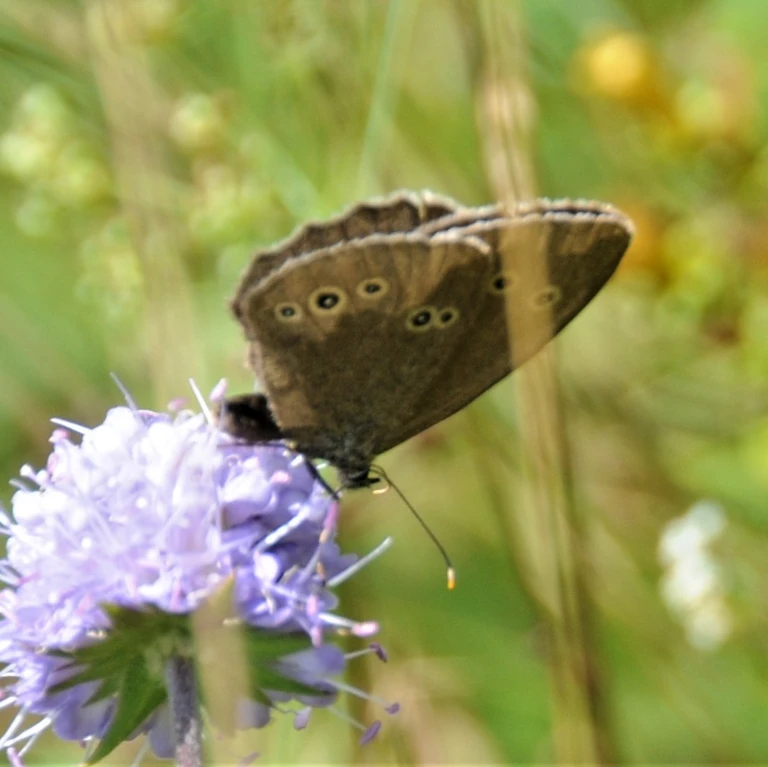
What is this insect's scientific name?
Aphantopus hyperantus
